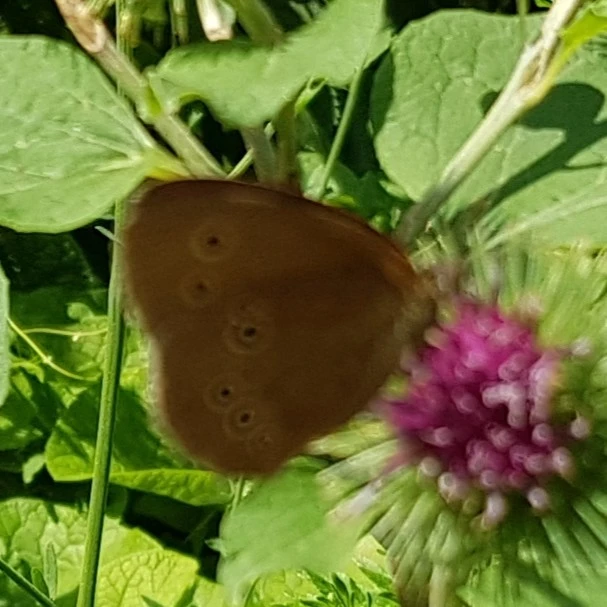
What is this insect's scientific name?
Aphantopus hyperantus
